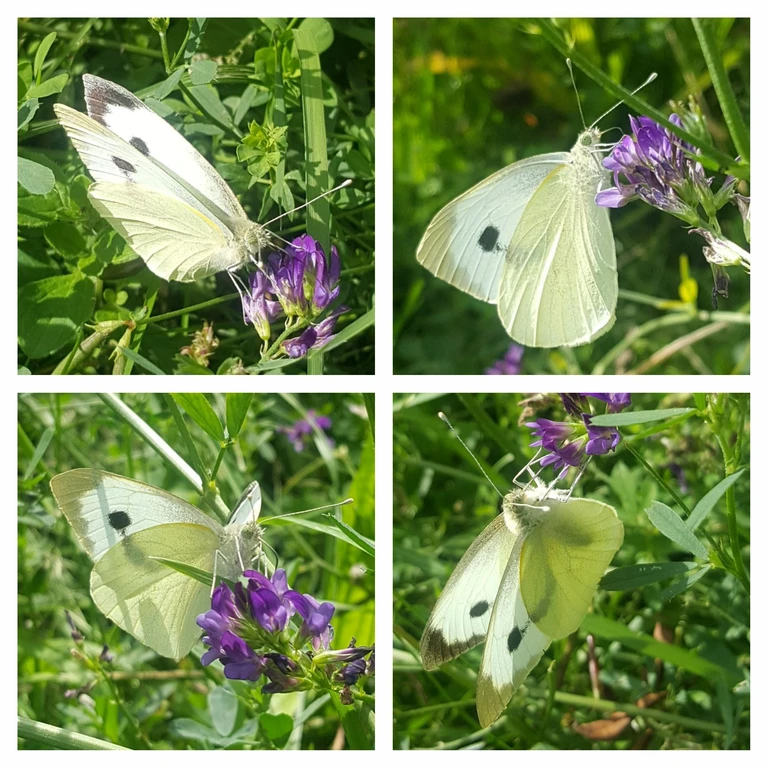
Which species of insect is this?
Pieris brassicae
